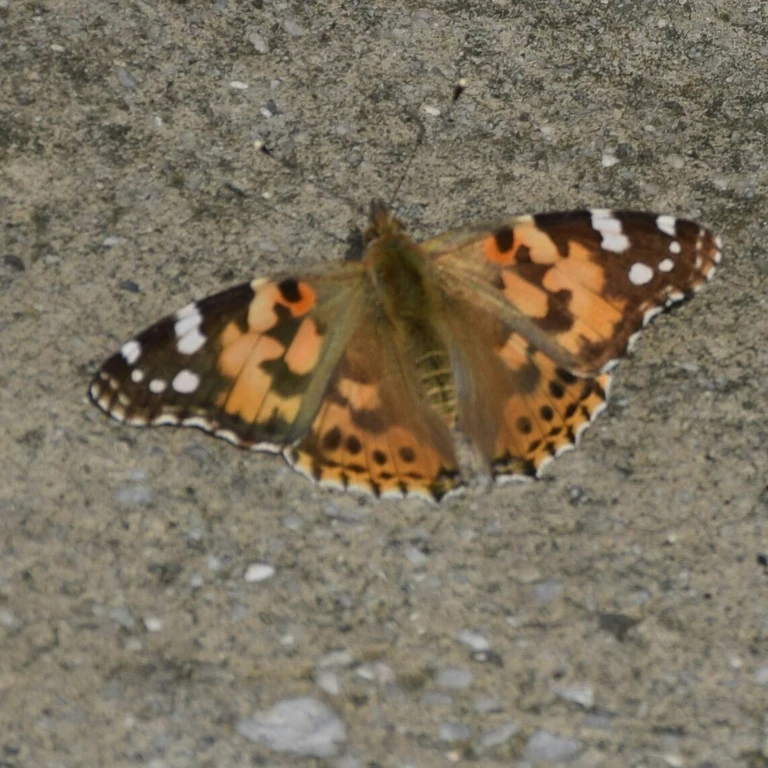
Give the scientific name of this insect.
Vanessa cardui
